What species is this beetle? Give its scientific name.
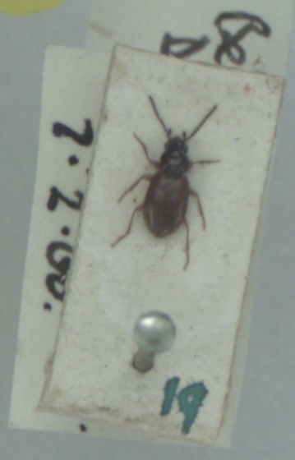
Bembidion clarkei
